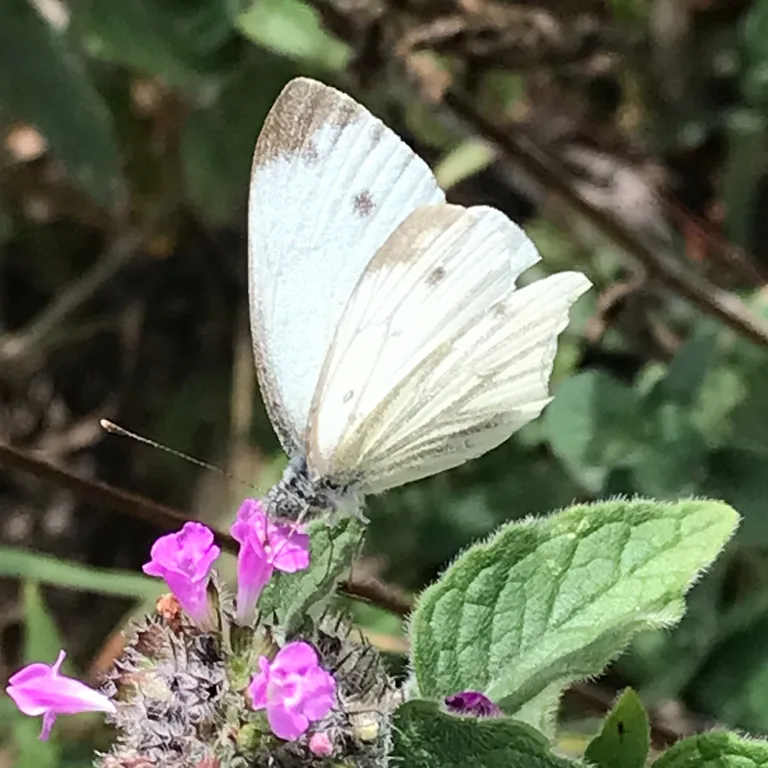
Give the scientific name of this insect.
Pieris napi
